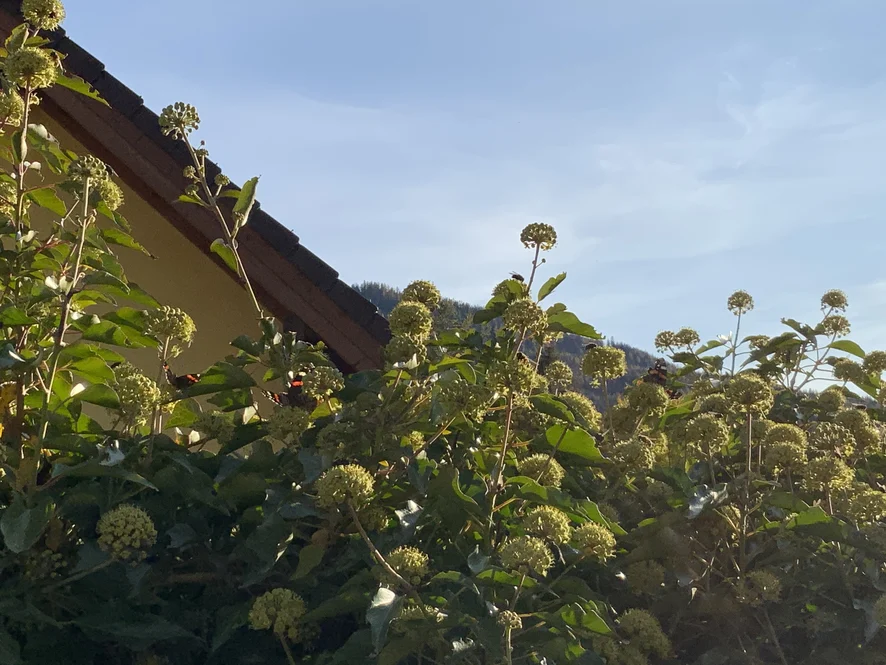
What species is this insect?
Vanessa atalanta
